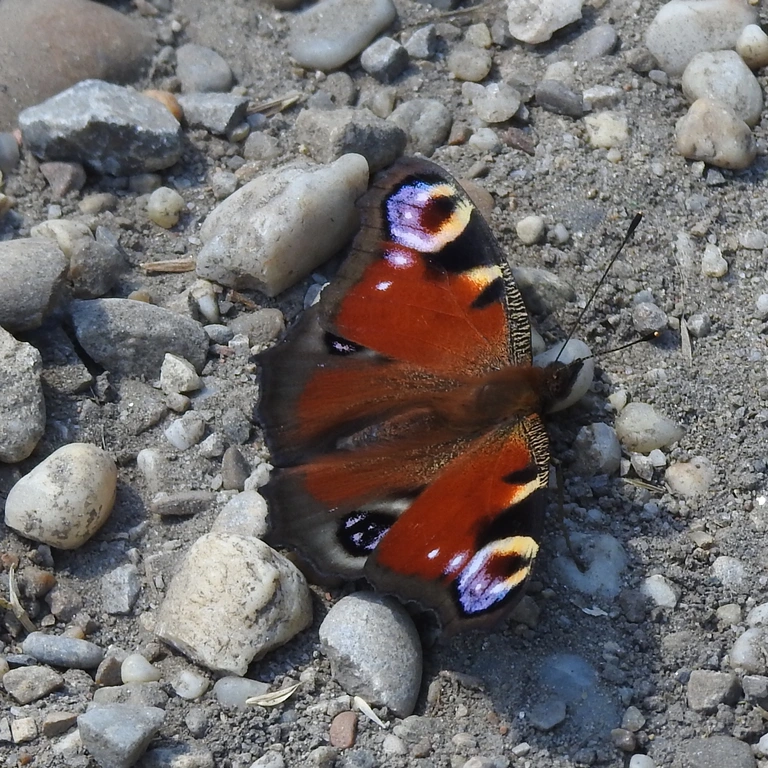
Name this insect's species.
Aglais io
